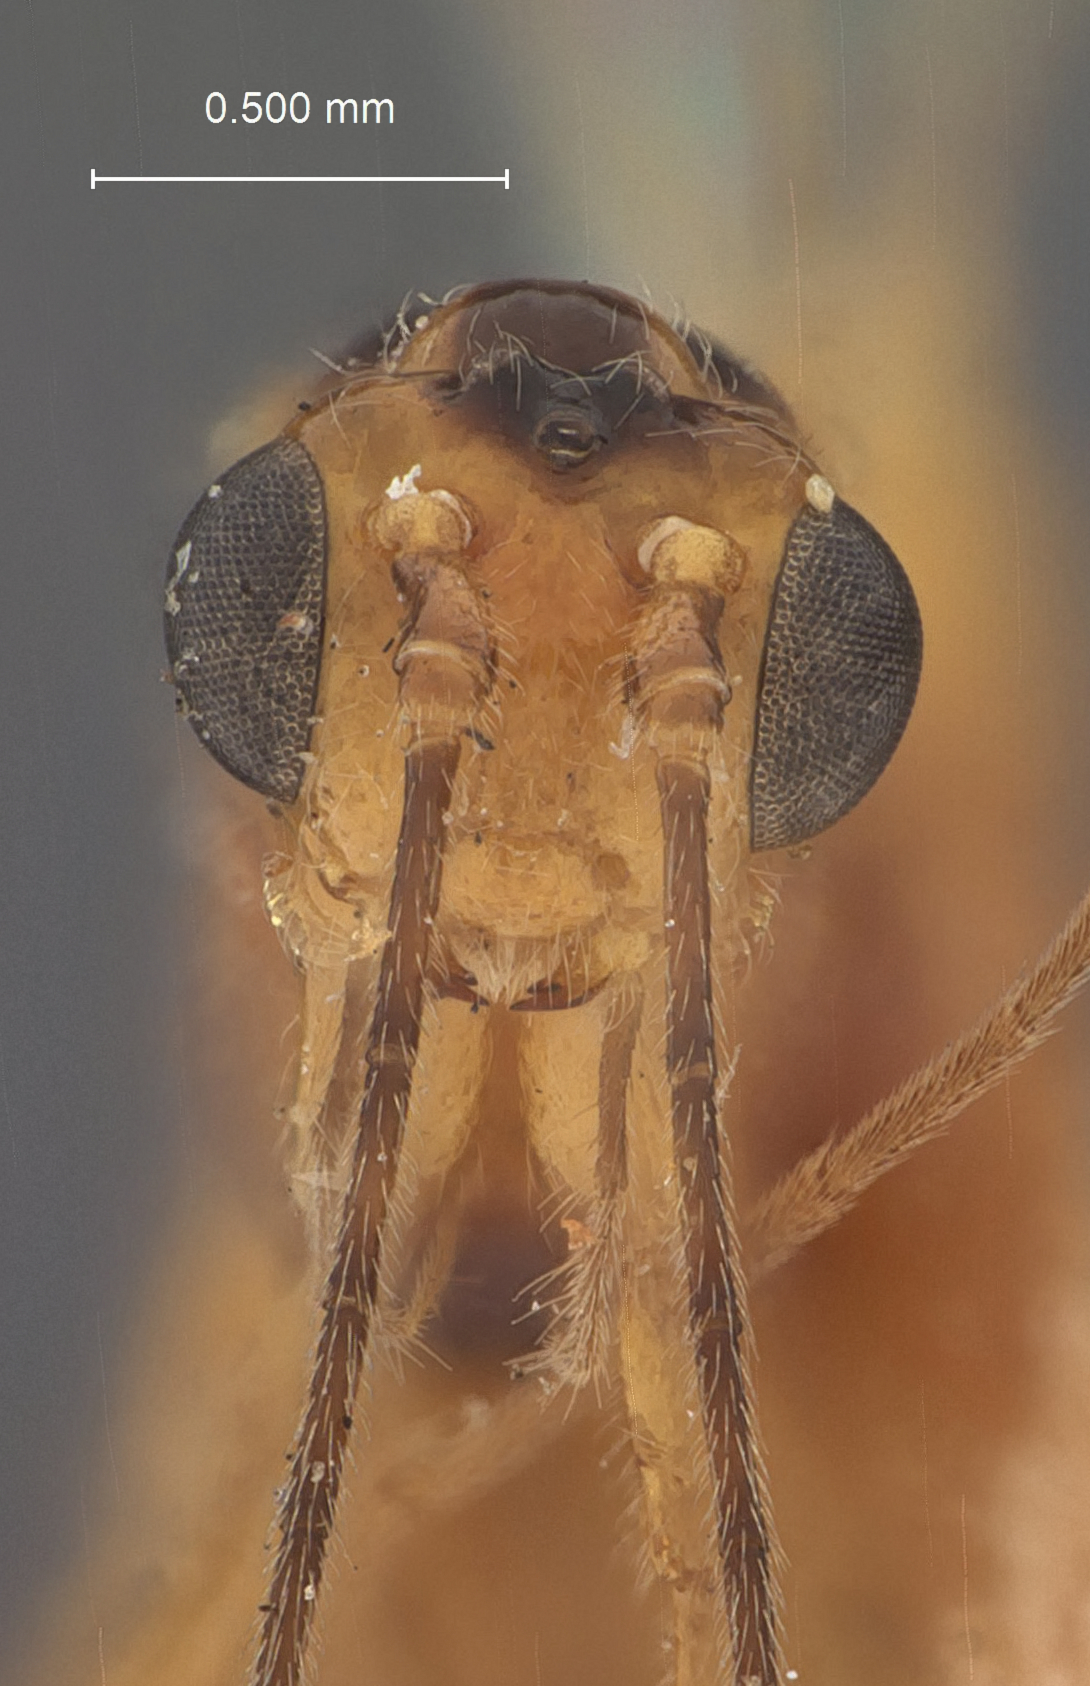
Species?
Macrocentrus nigripectus
